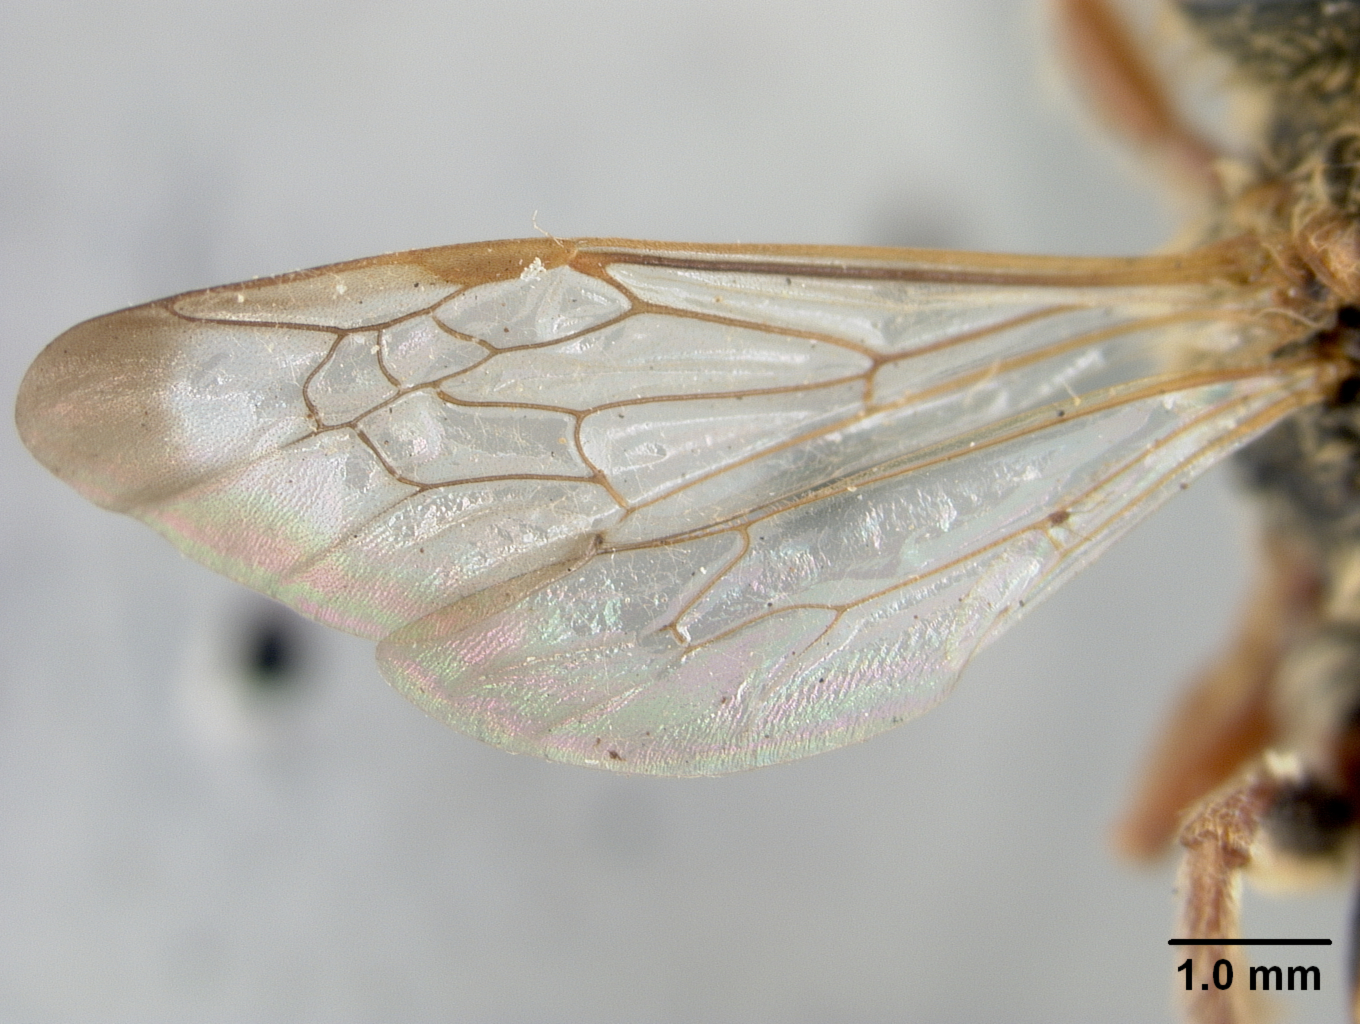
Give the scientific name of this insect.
Nomada calloptera
